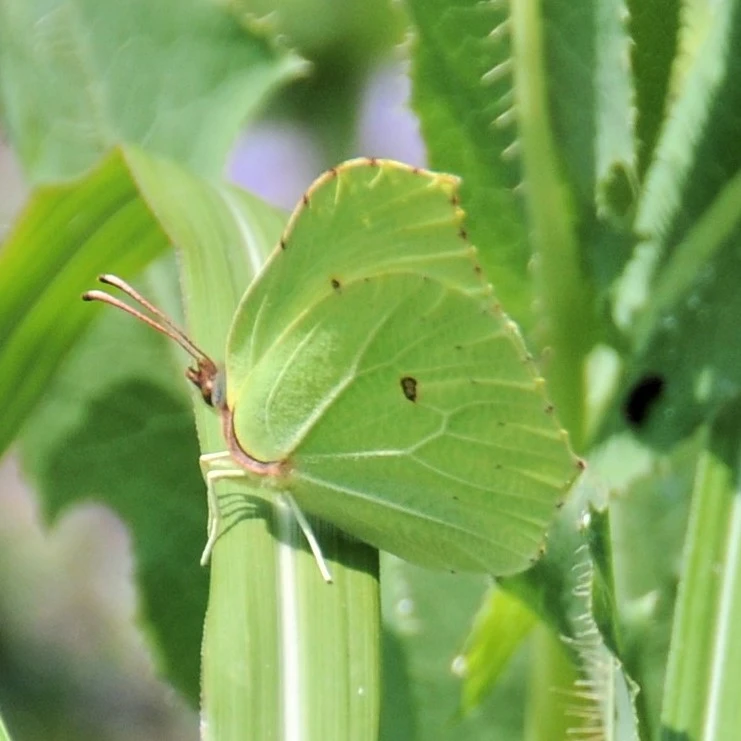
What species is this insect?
Gonepteryx rhamni
